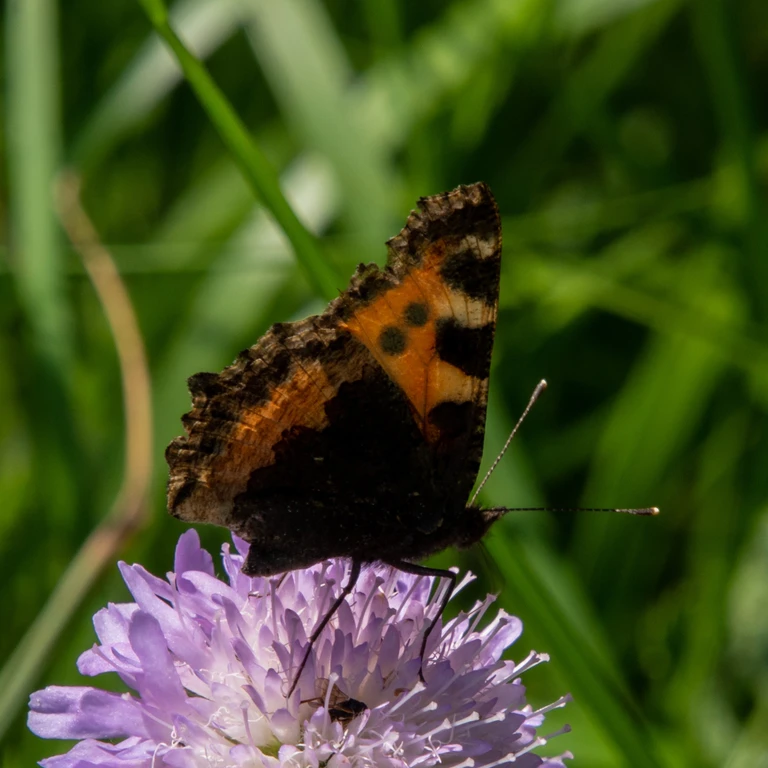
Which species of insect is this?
Aglais urticae
